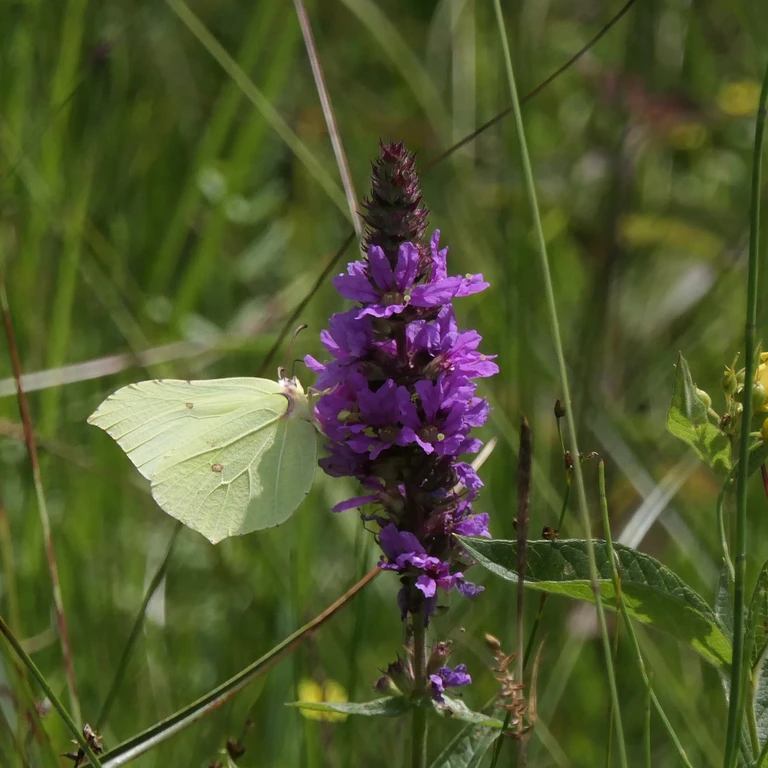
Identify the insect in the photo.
Gonepteryx rhamni
